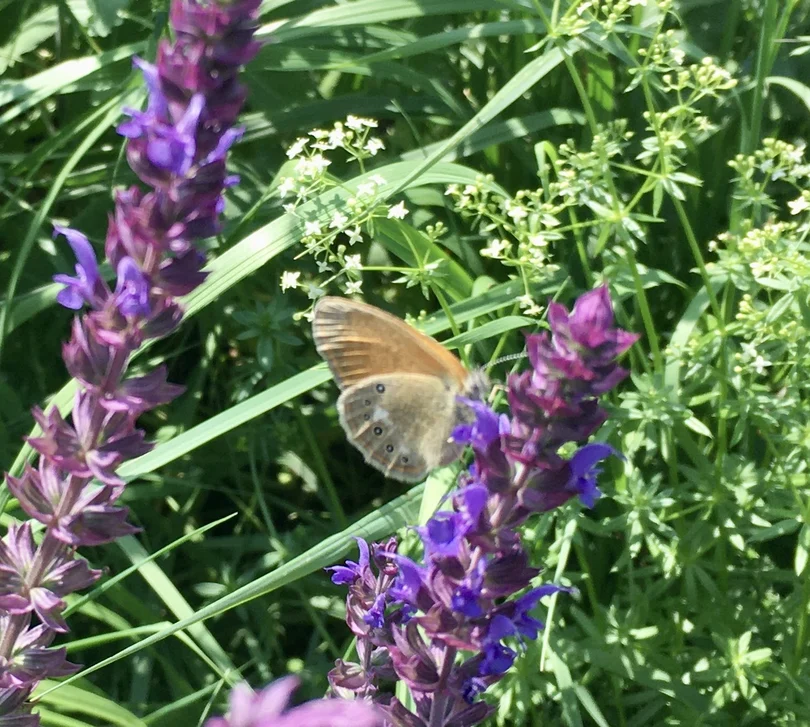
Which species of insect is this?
Coenonympha glycerion (also Coenonympha iphis)
